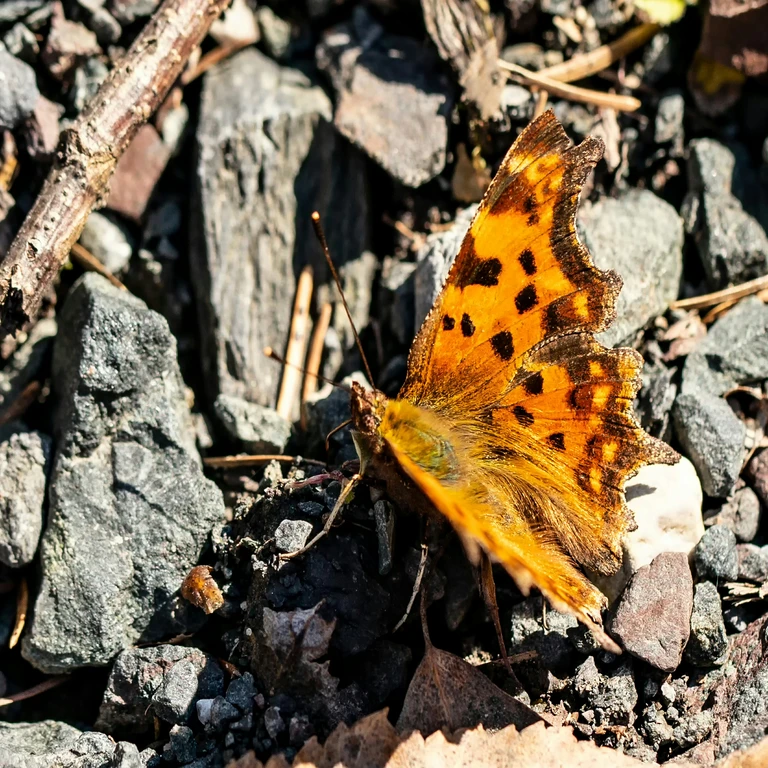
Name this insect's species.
Polygonia c-album
